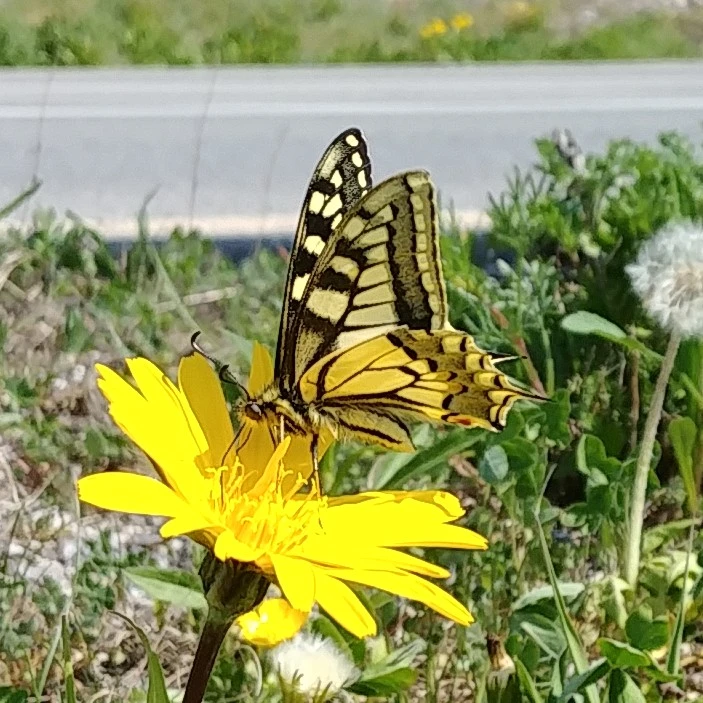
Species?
Papilio machaon
